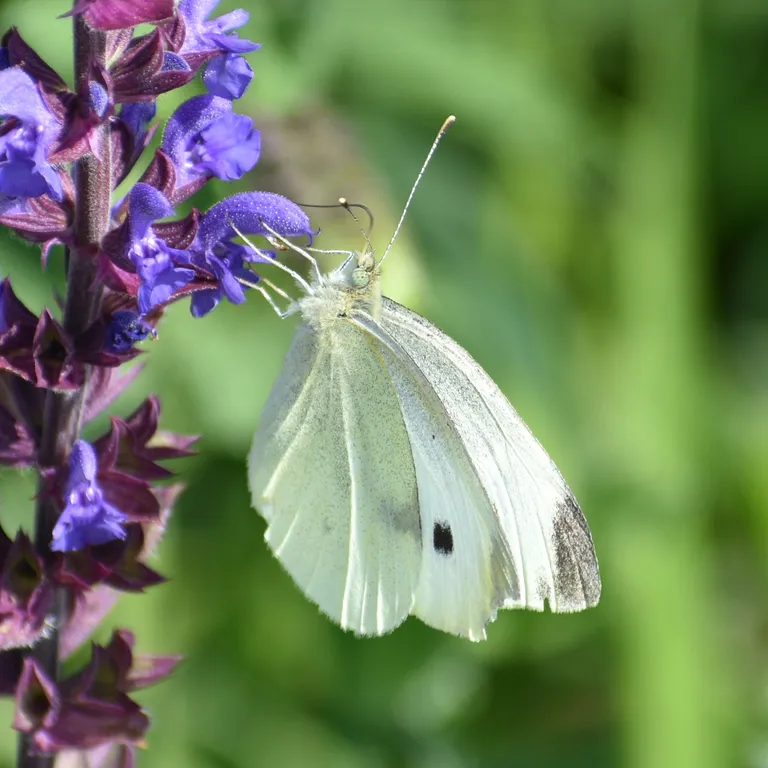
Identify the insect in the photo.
Pieris rapae
